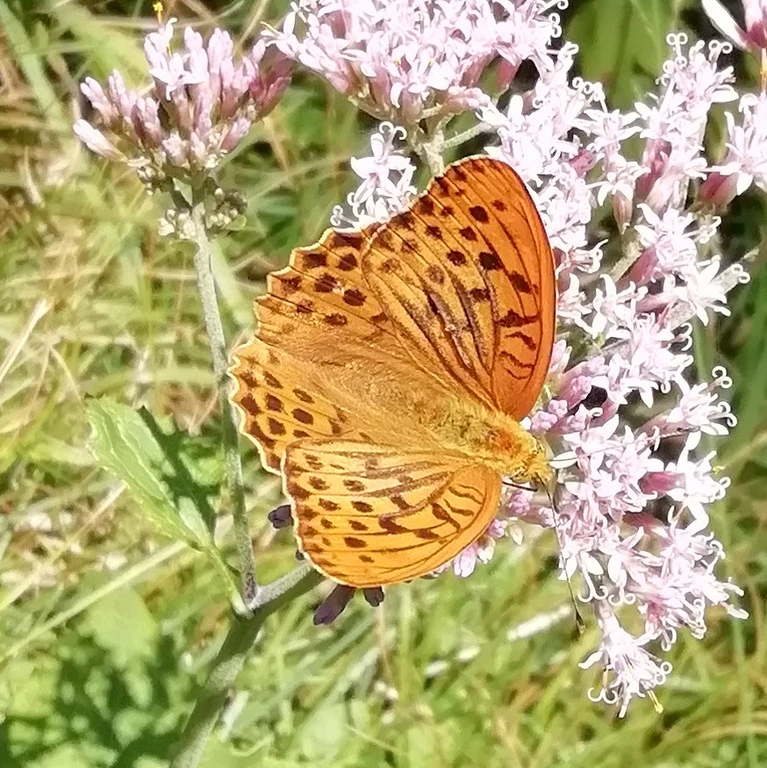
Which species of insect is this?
Argynnis paphia
